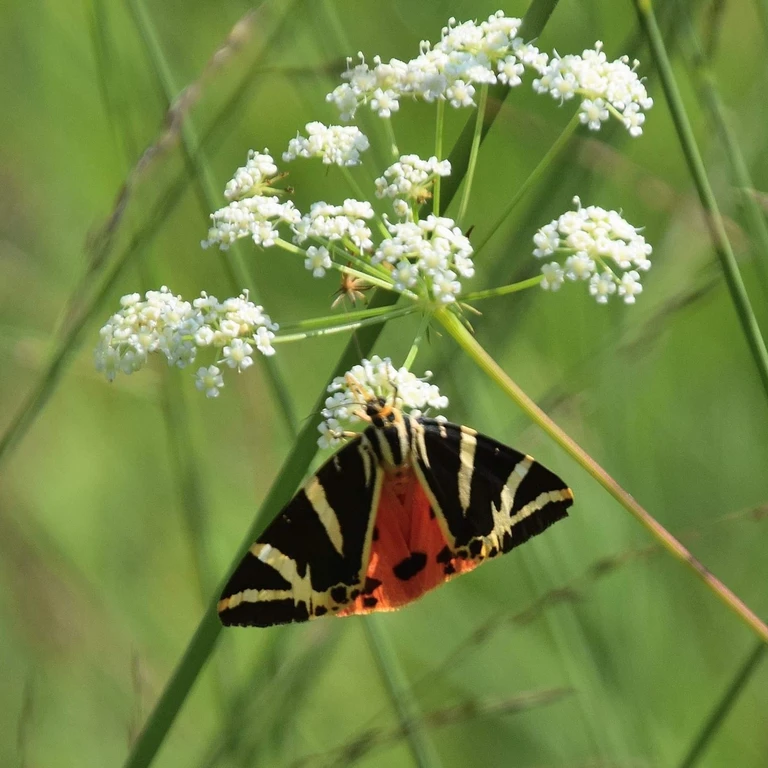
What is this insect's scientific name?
Euplagia quadripunctaria
